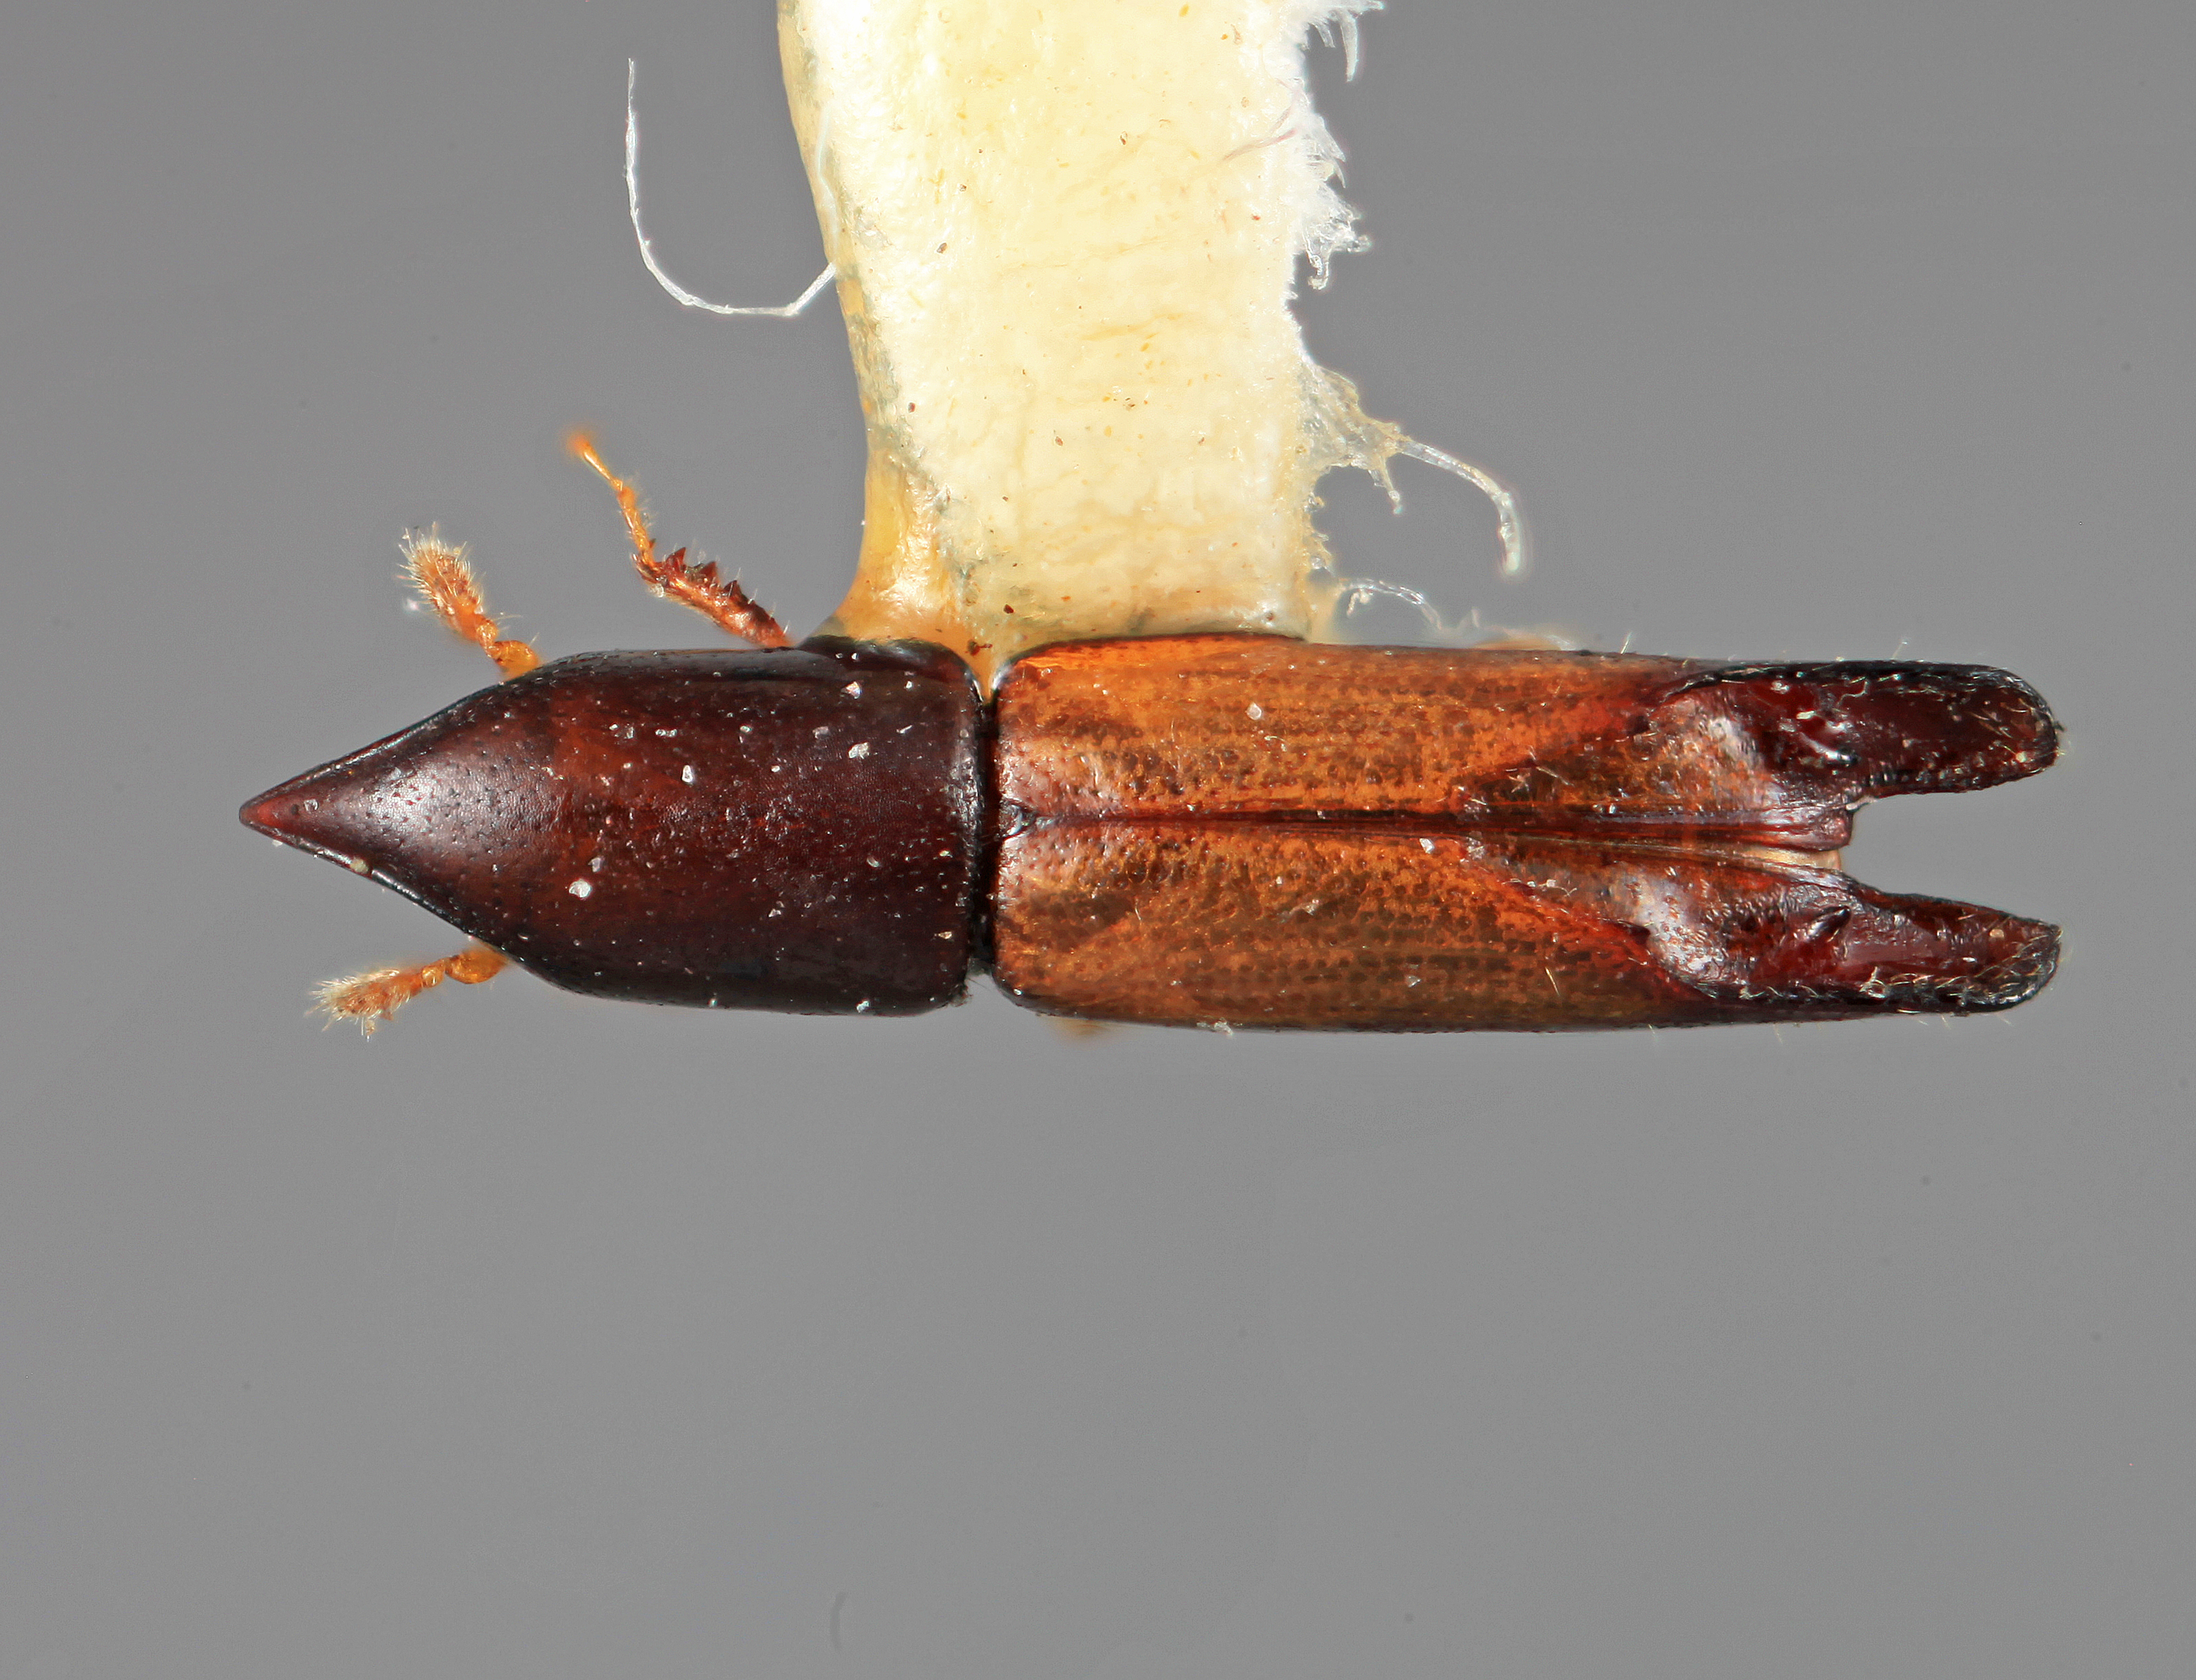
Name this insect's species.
Amphicranus mucronatus
